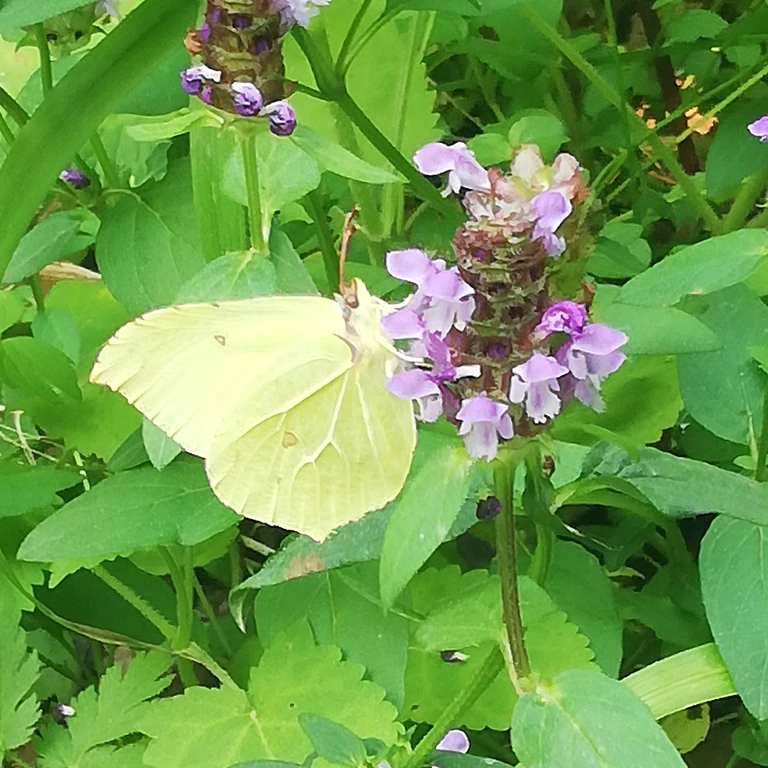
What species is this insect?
Gonepteryx rhamni
